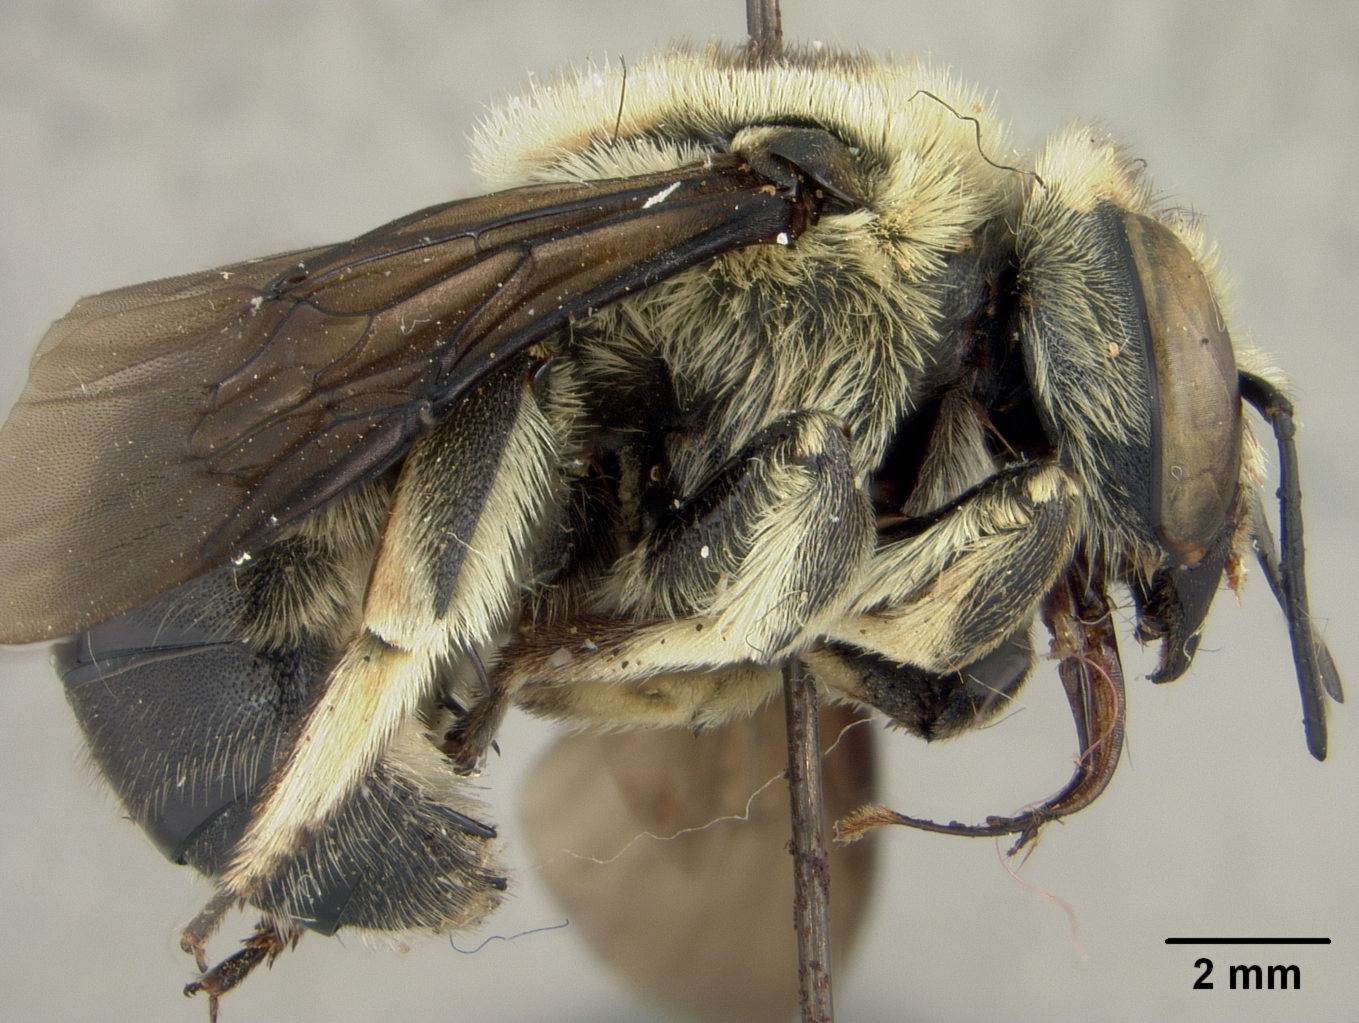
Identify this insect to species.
Melanthidium carri
